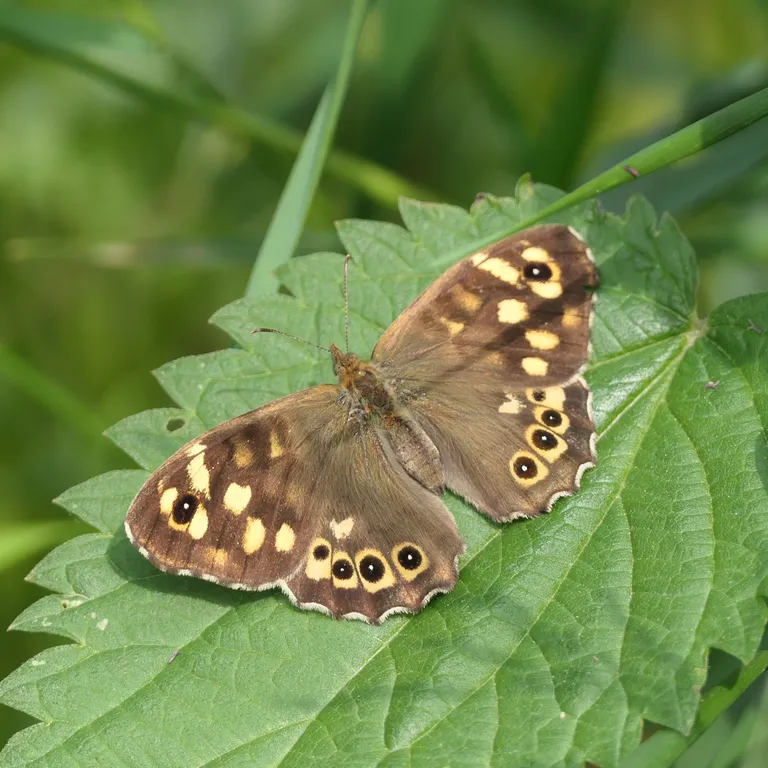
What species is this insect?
Pararge aegeria
